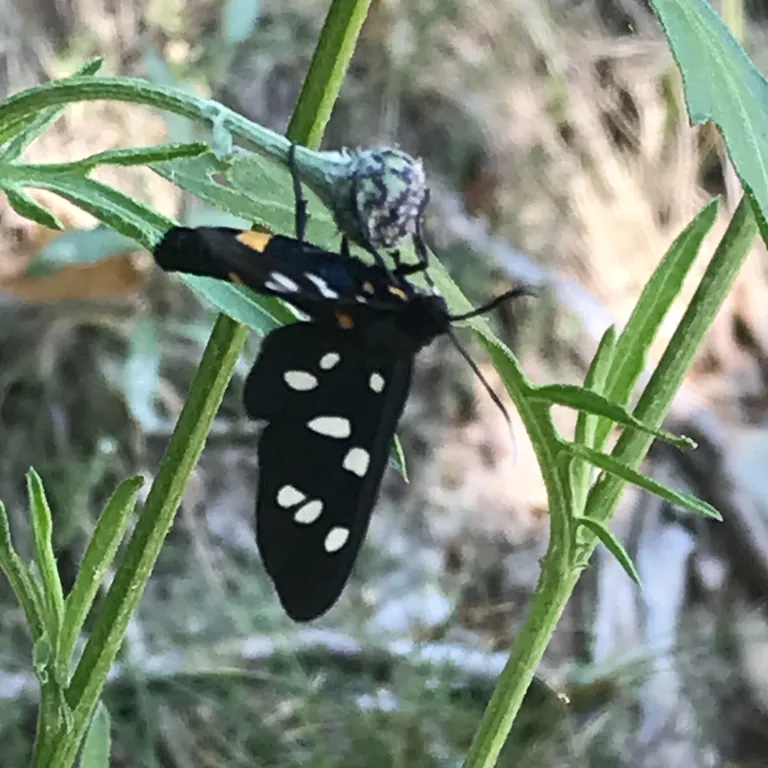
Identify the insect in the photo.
Amata phegea
